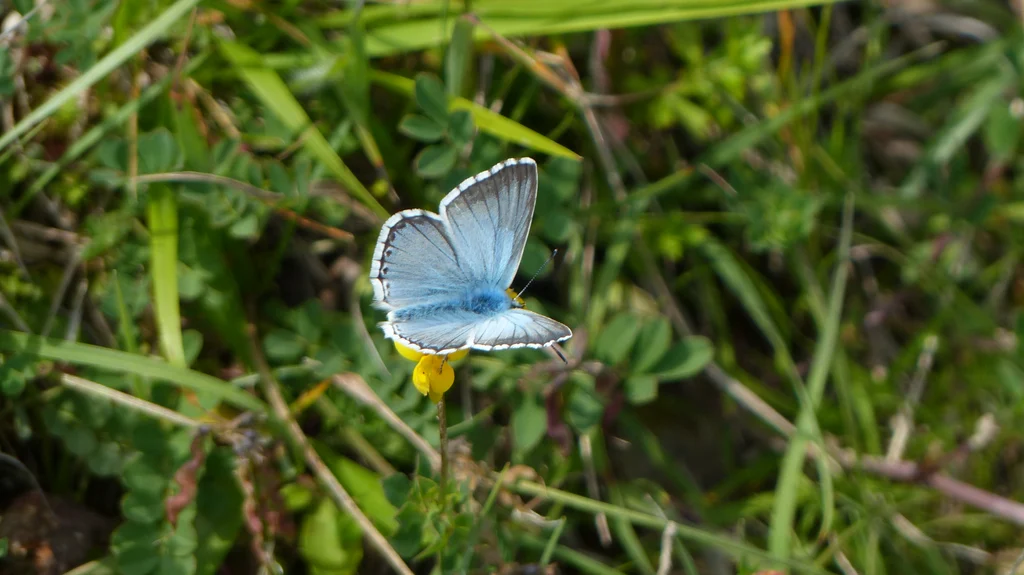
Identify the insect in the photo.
Lysandra coridon
